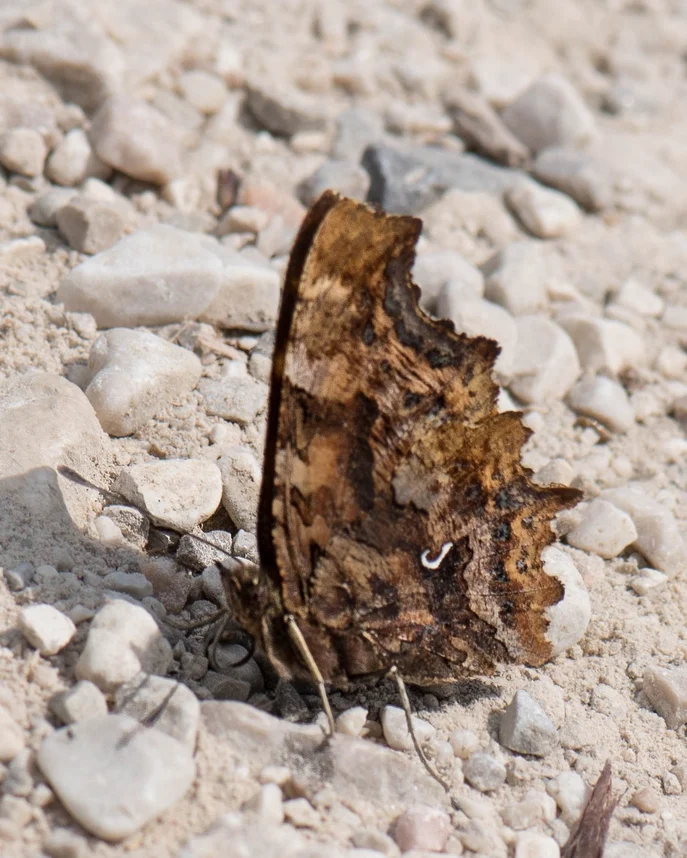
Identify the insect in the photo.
Polygonia c-album
